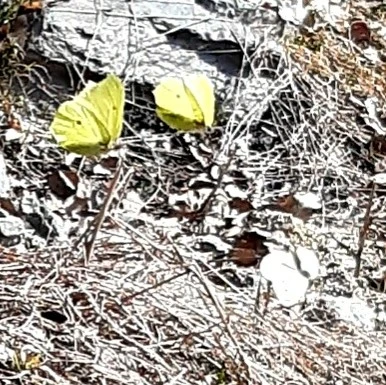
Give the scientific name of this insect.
Gonepteryx rhamni
